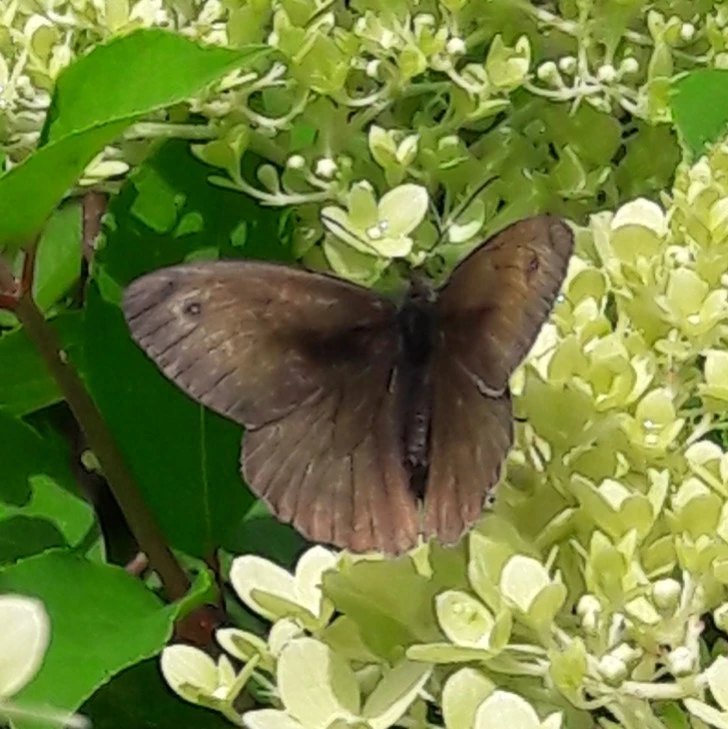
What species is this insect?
Maniola jurtina
